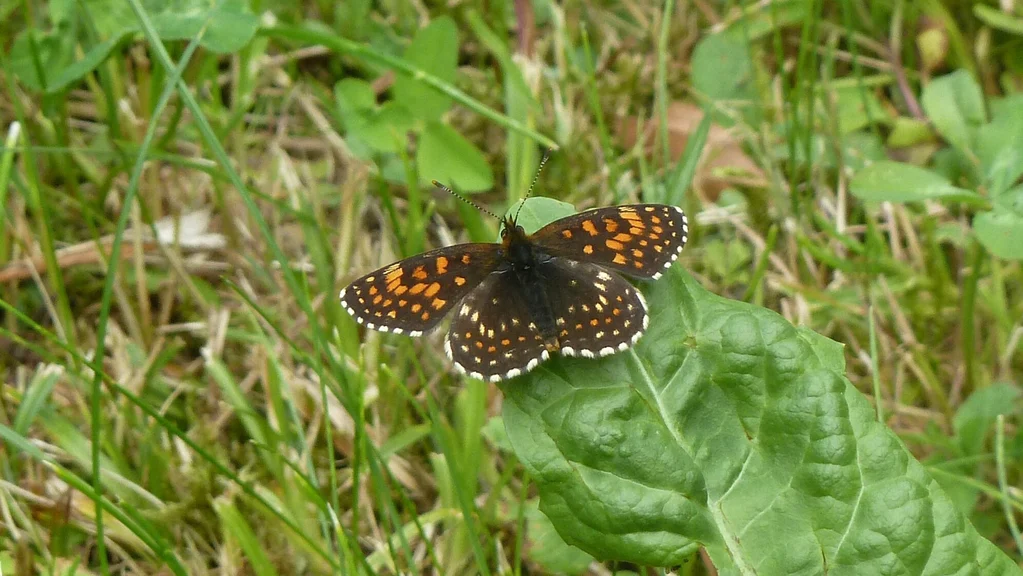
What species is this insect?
Melitaea diamina
